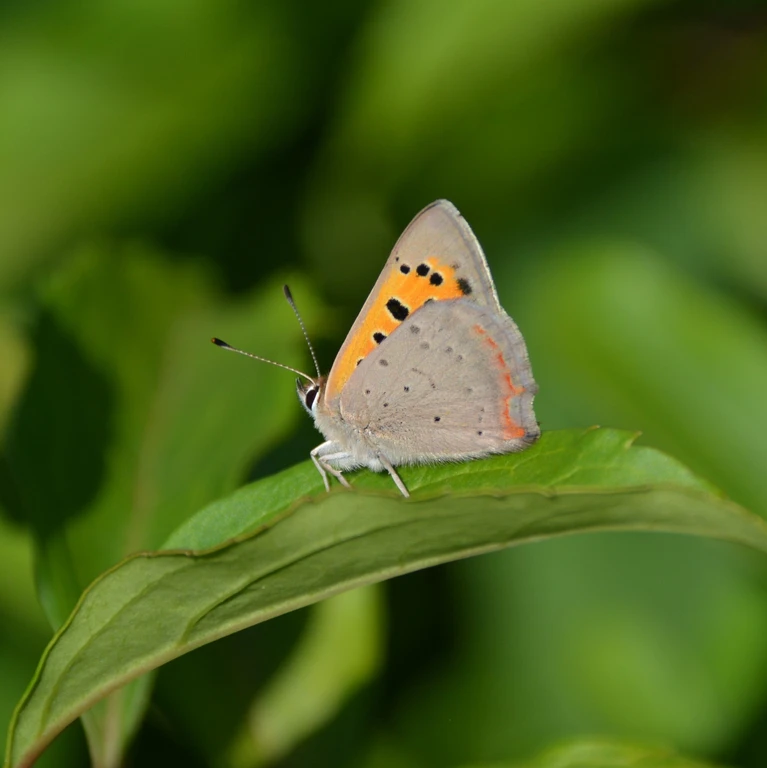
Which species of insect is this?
Lycaena phlaeas
